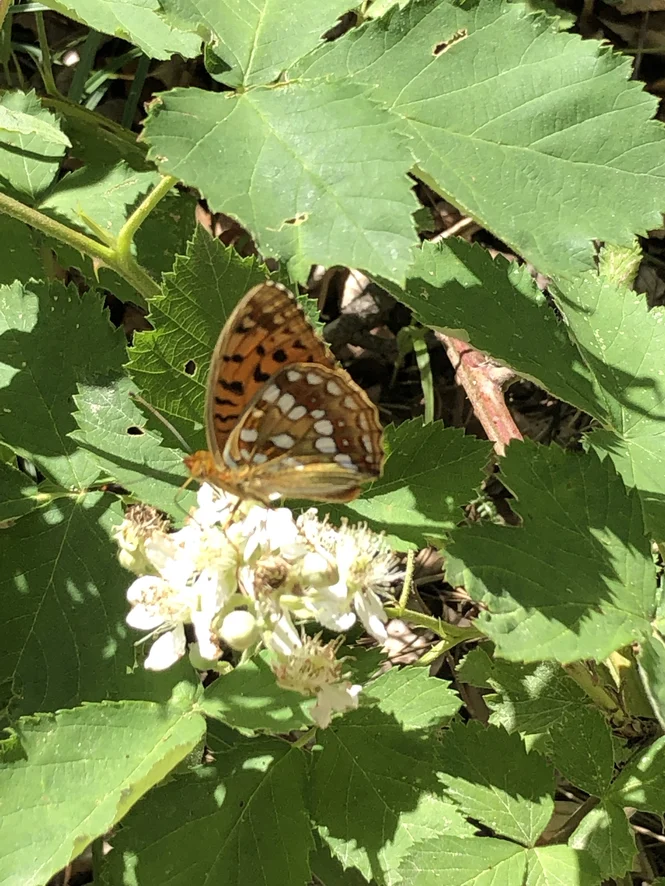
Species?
Fabriciana adippe
